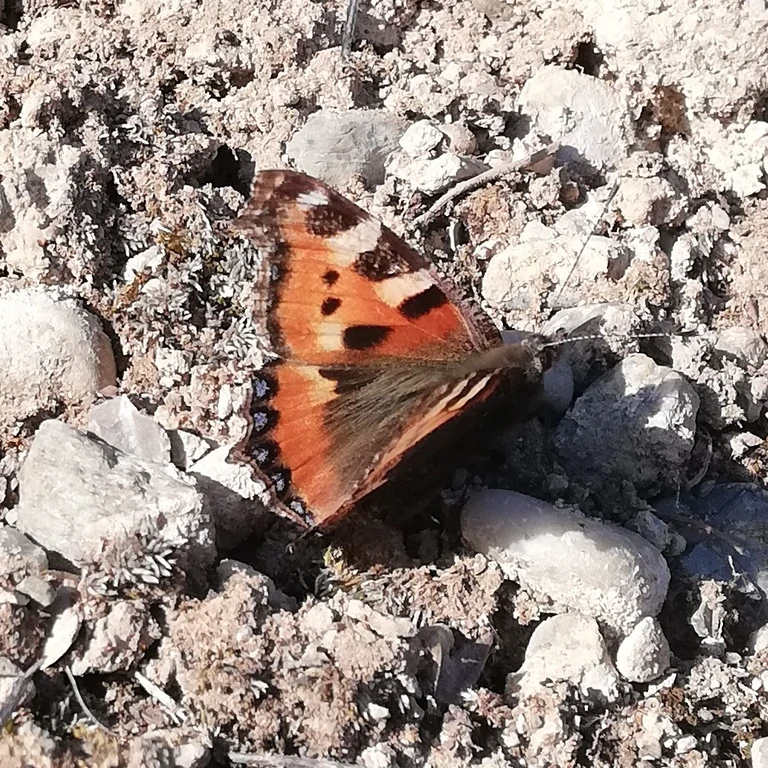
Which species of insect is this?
Aglais urticae
